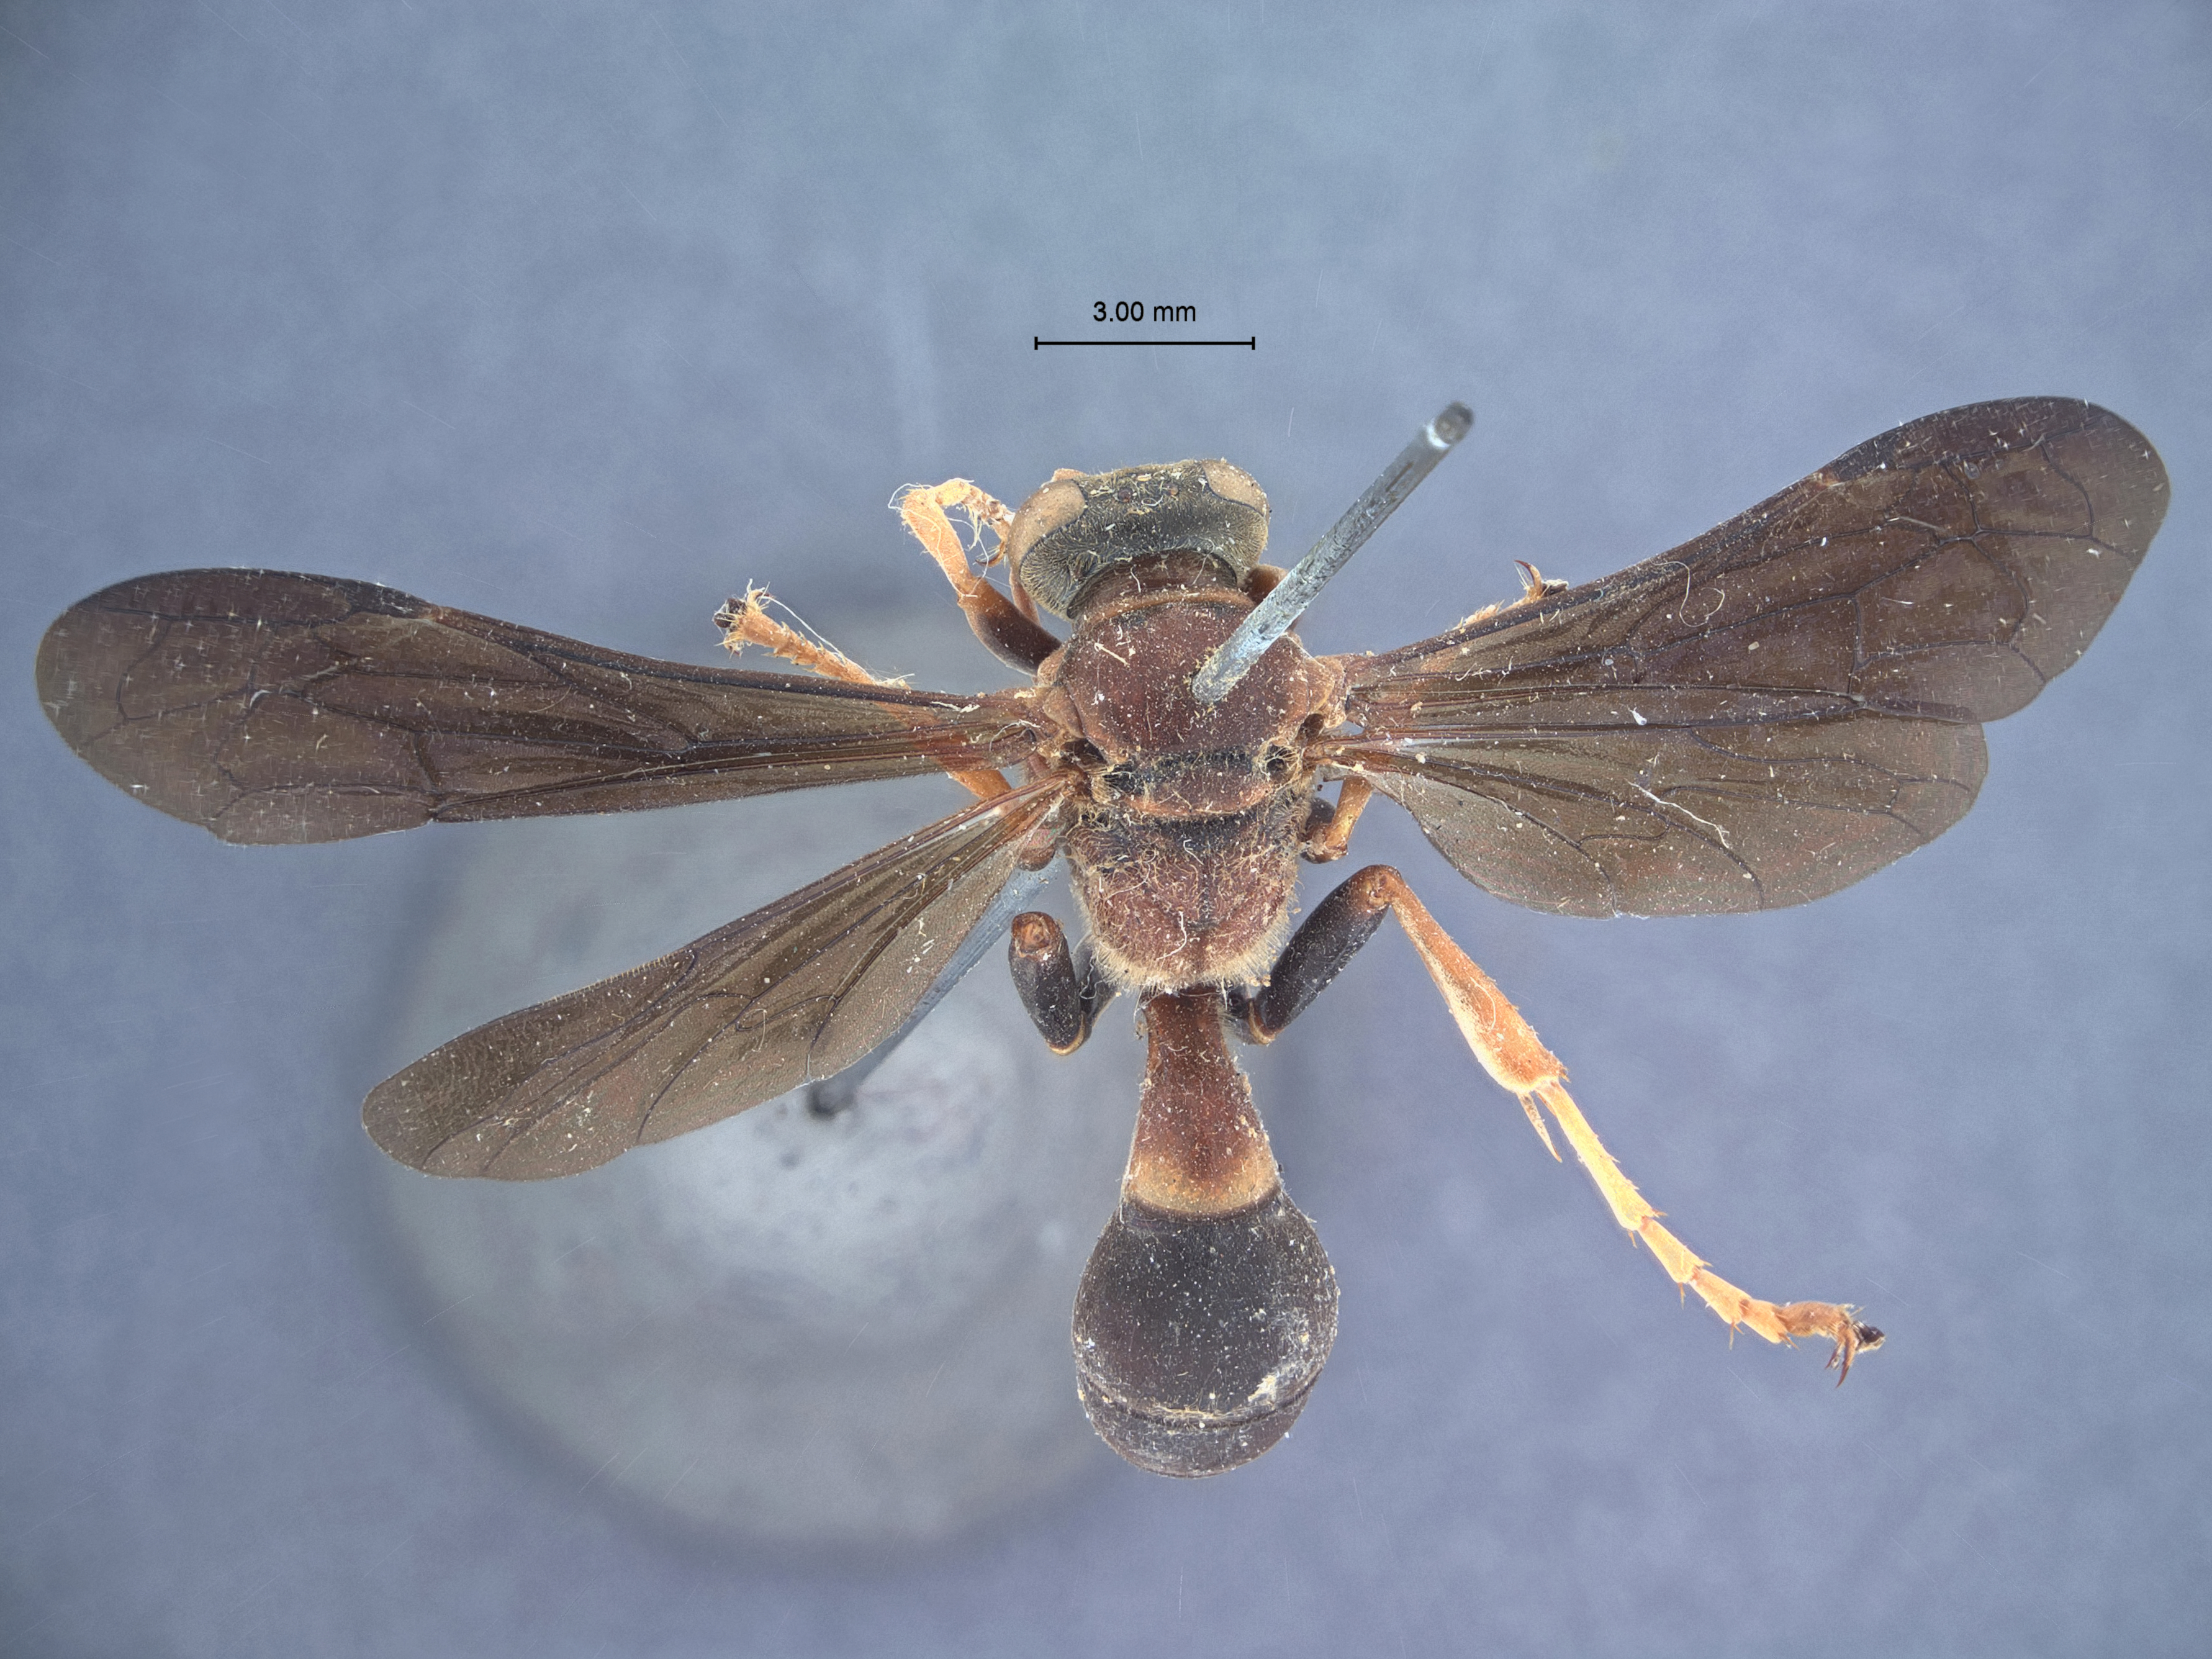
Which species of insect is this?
Hoplisus foveolatus
